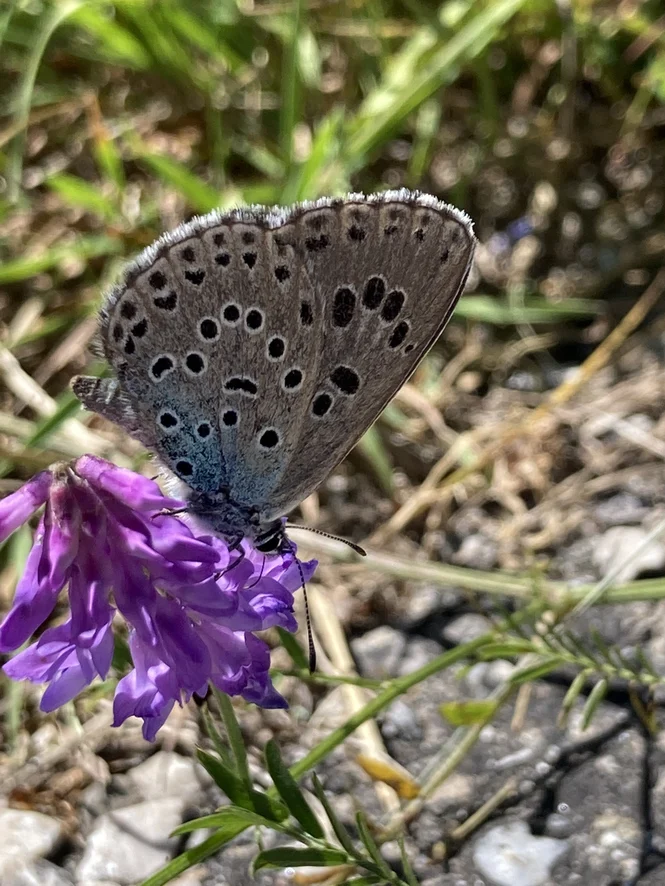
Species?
Phengaris arion (also Maculinea arion)
